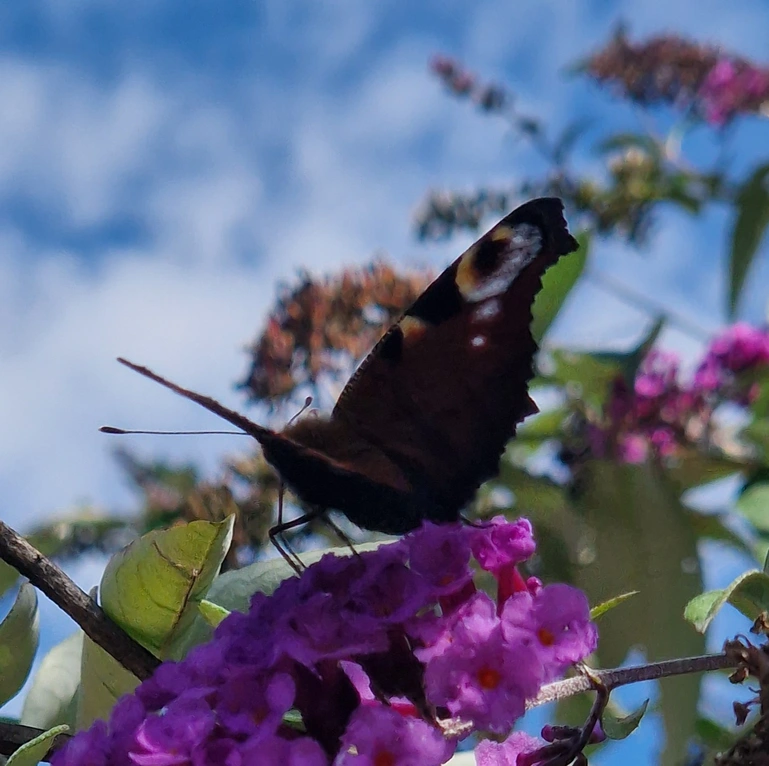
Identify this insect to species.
Aglais io
